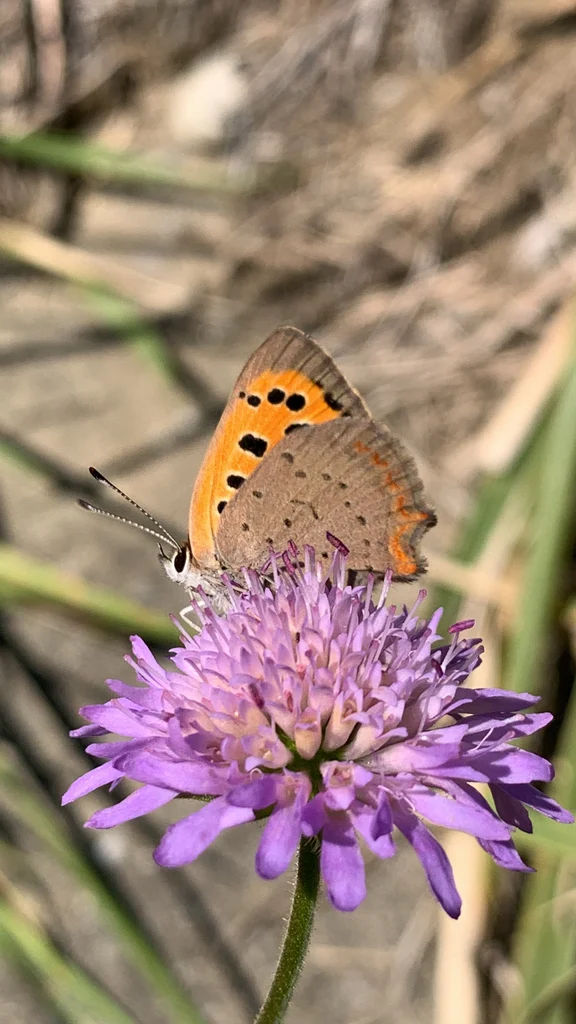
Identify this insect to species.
Lycaena phlaeas
